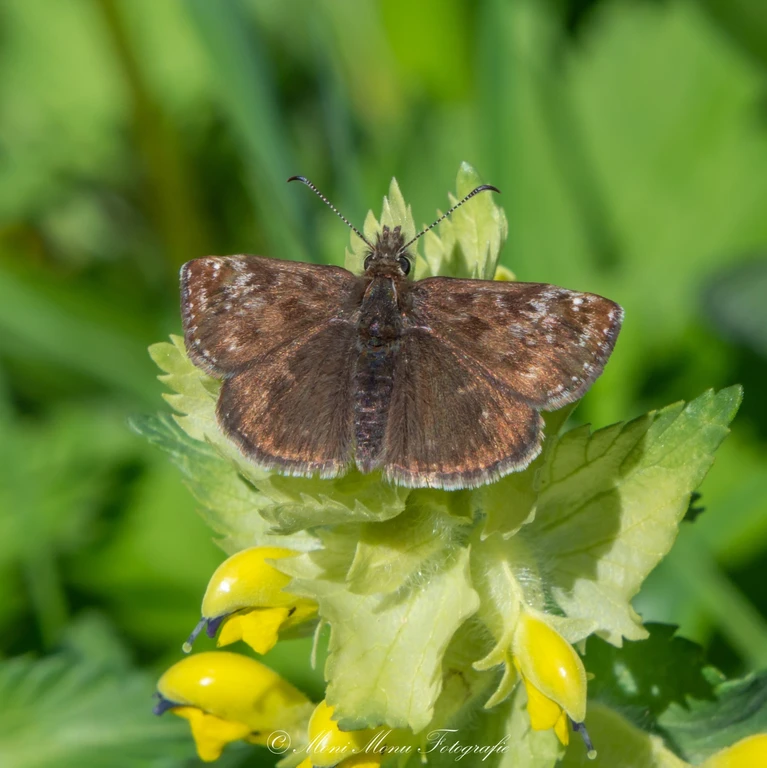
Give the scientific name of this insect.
Erynnis tages
